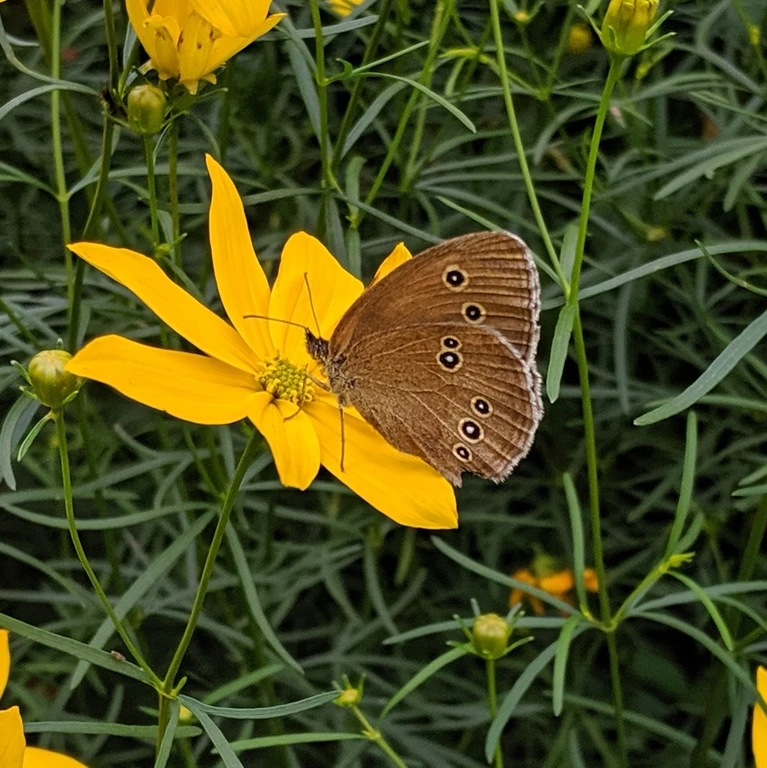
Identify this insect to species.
Aphantopus hyperantus
